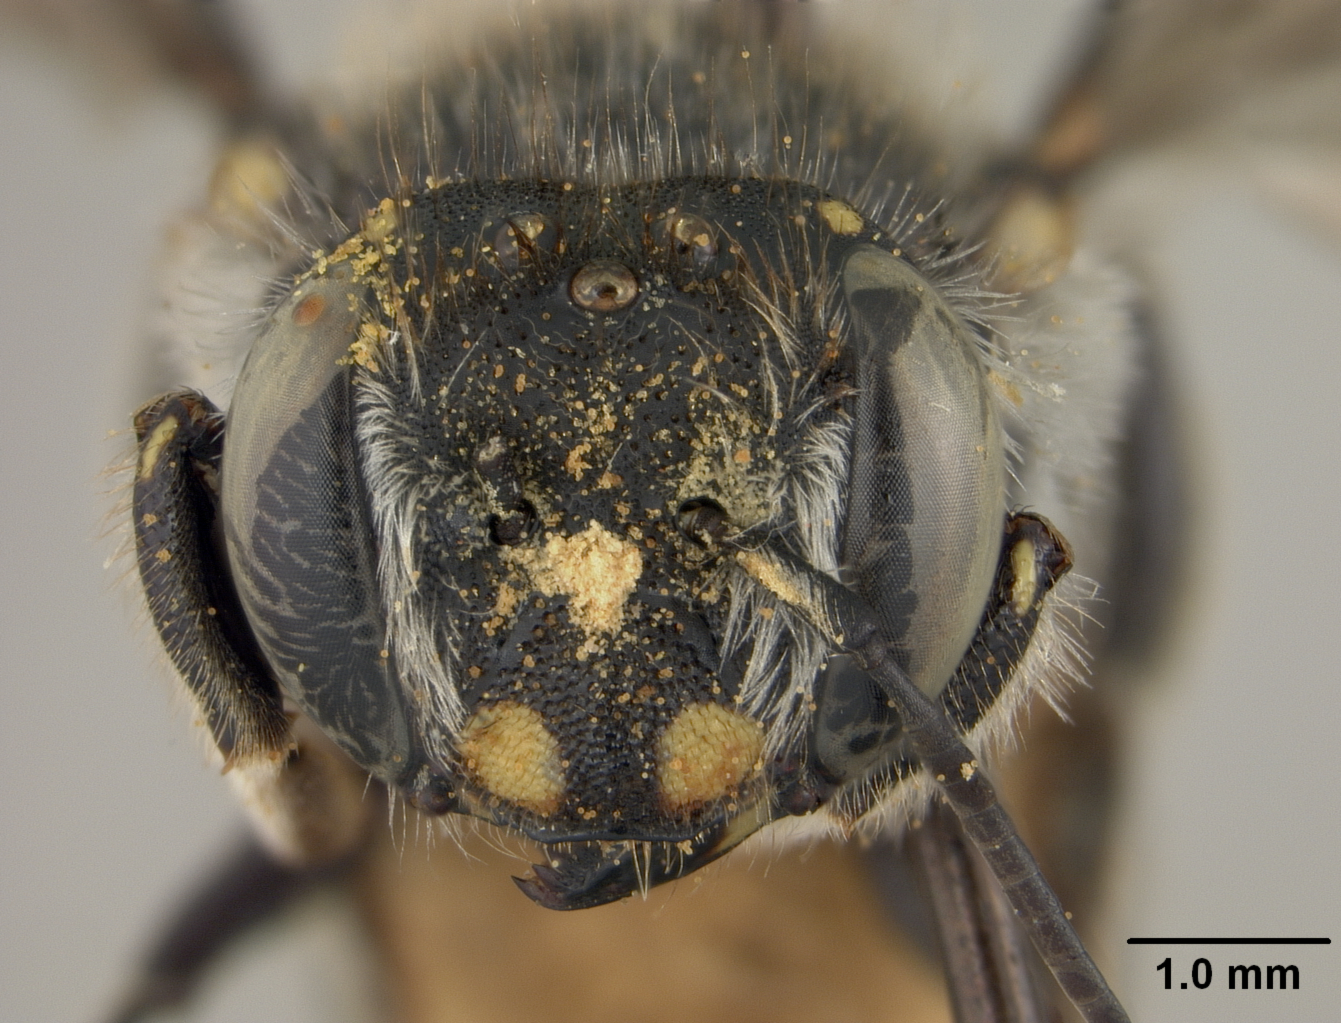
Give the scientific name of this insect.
Anthidium uyacanum
